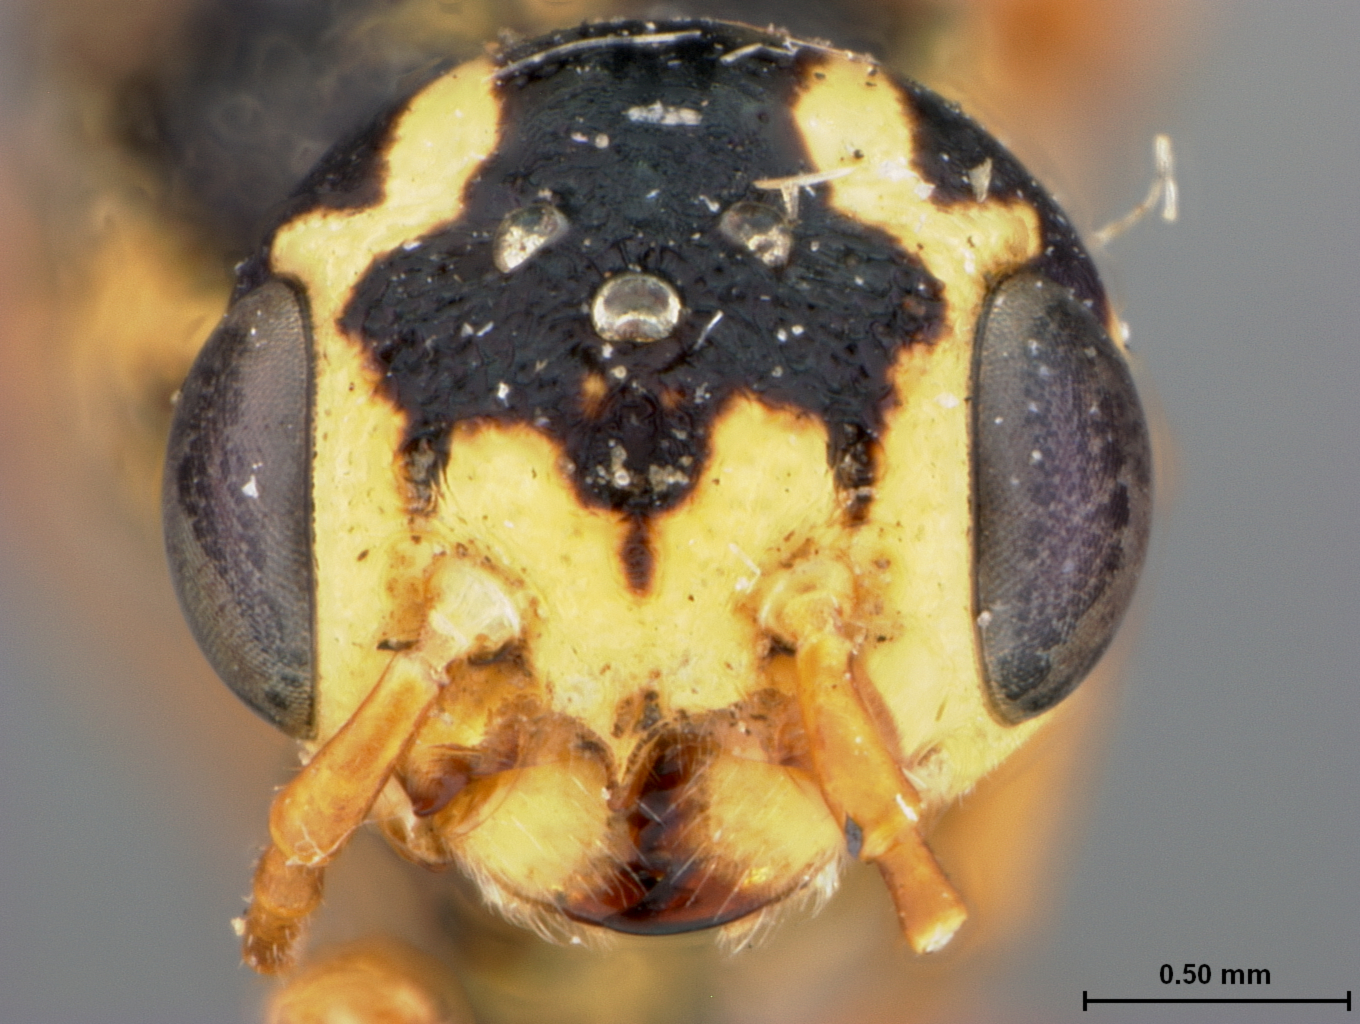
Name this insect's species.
Xiphydria erythrogaster
